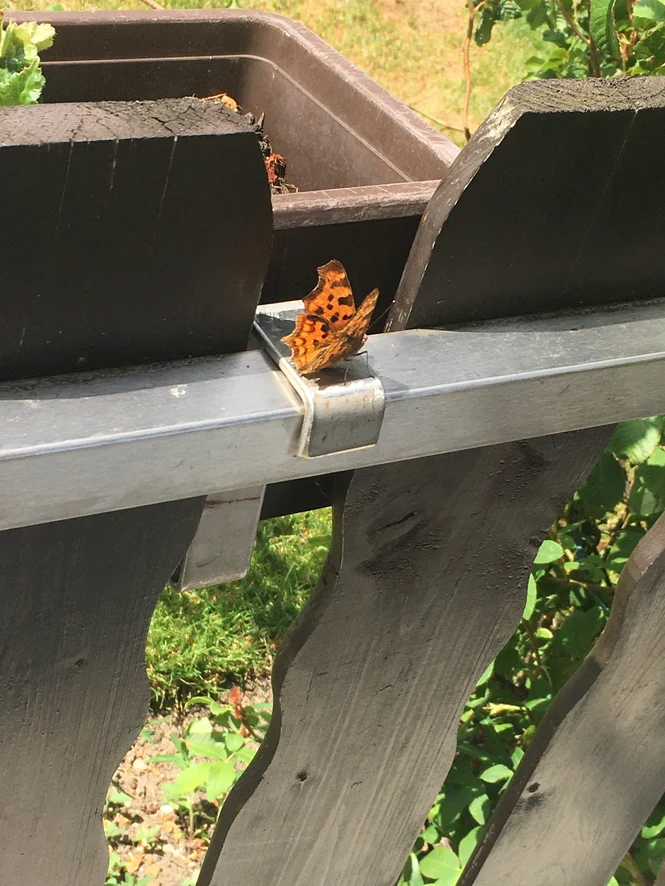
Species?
Polygonia c-album
